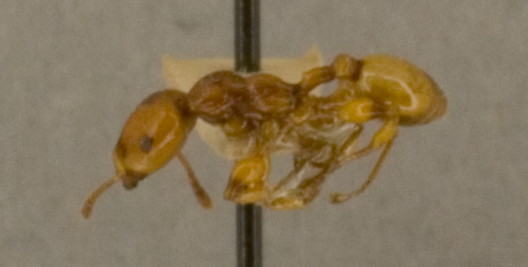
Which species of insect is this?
Podomyrma basalis
